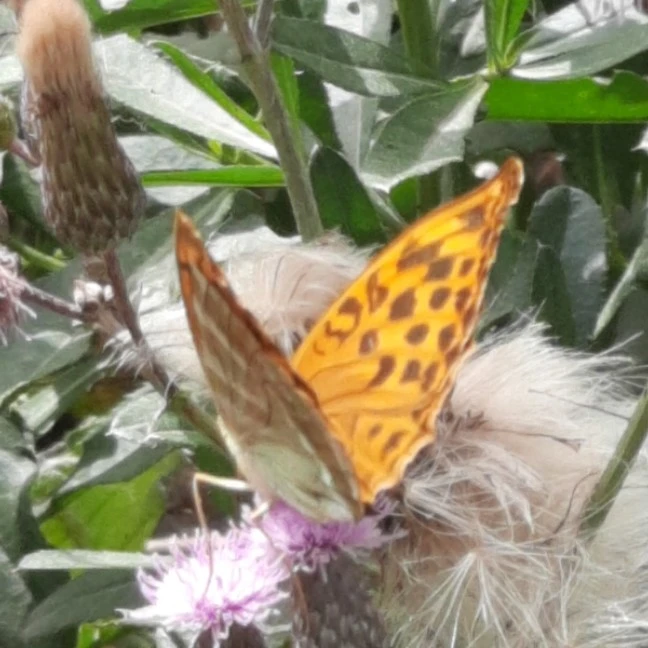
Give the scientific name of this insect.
Argynnis paphia
